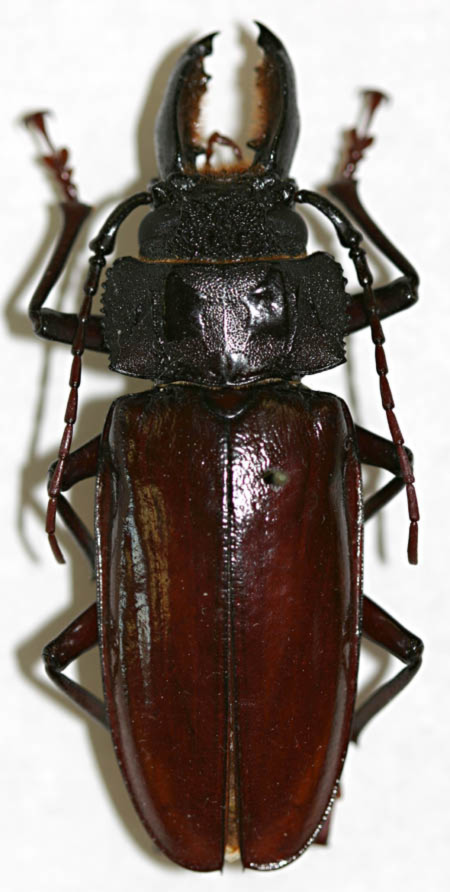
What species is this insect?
Mallodon vermiculatus
